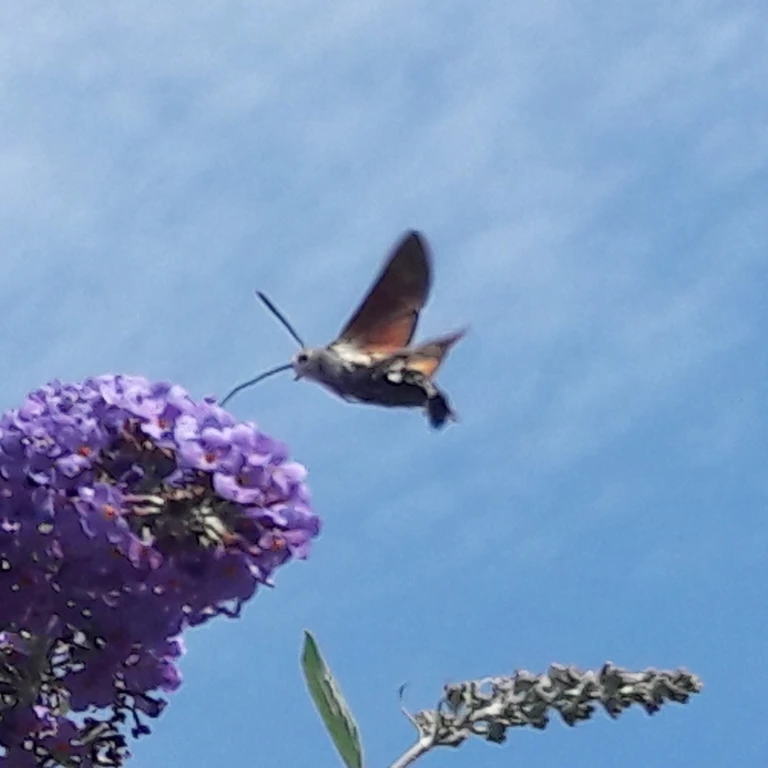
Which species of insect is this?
Macroglossum stellatarum
